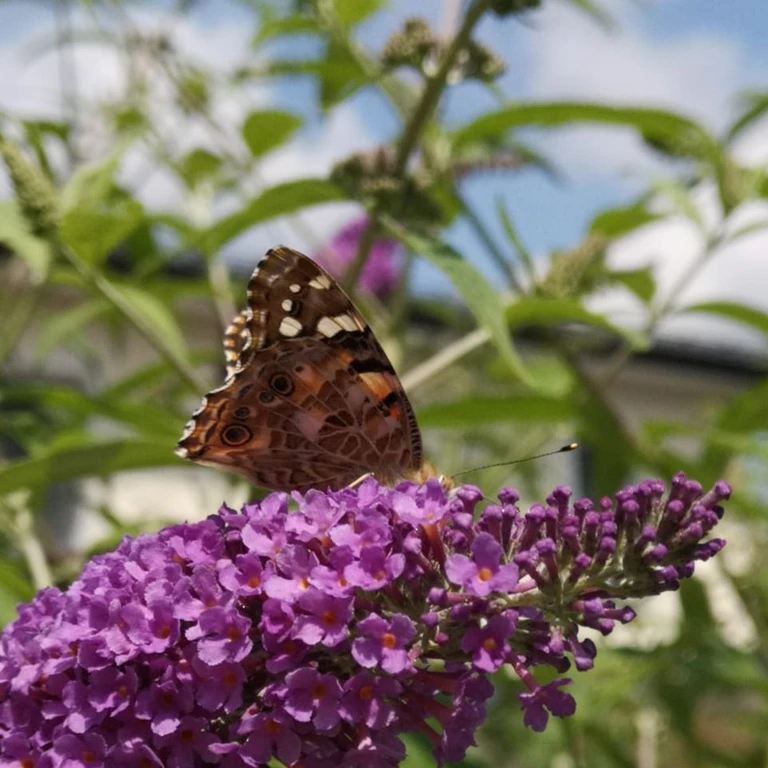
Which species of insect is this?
Vanessa cardui
